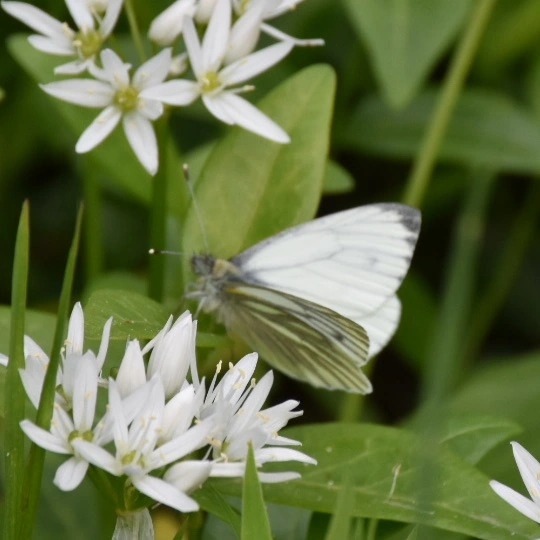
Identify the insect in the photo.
Pieris napi
